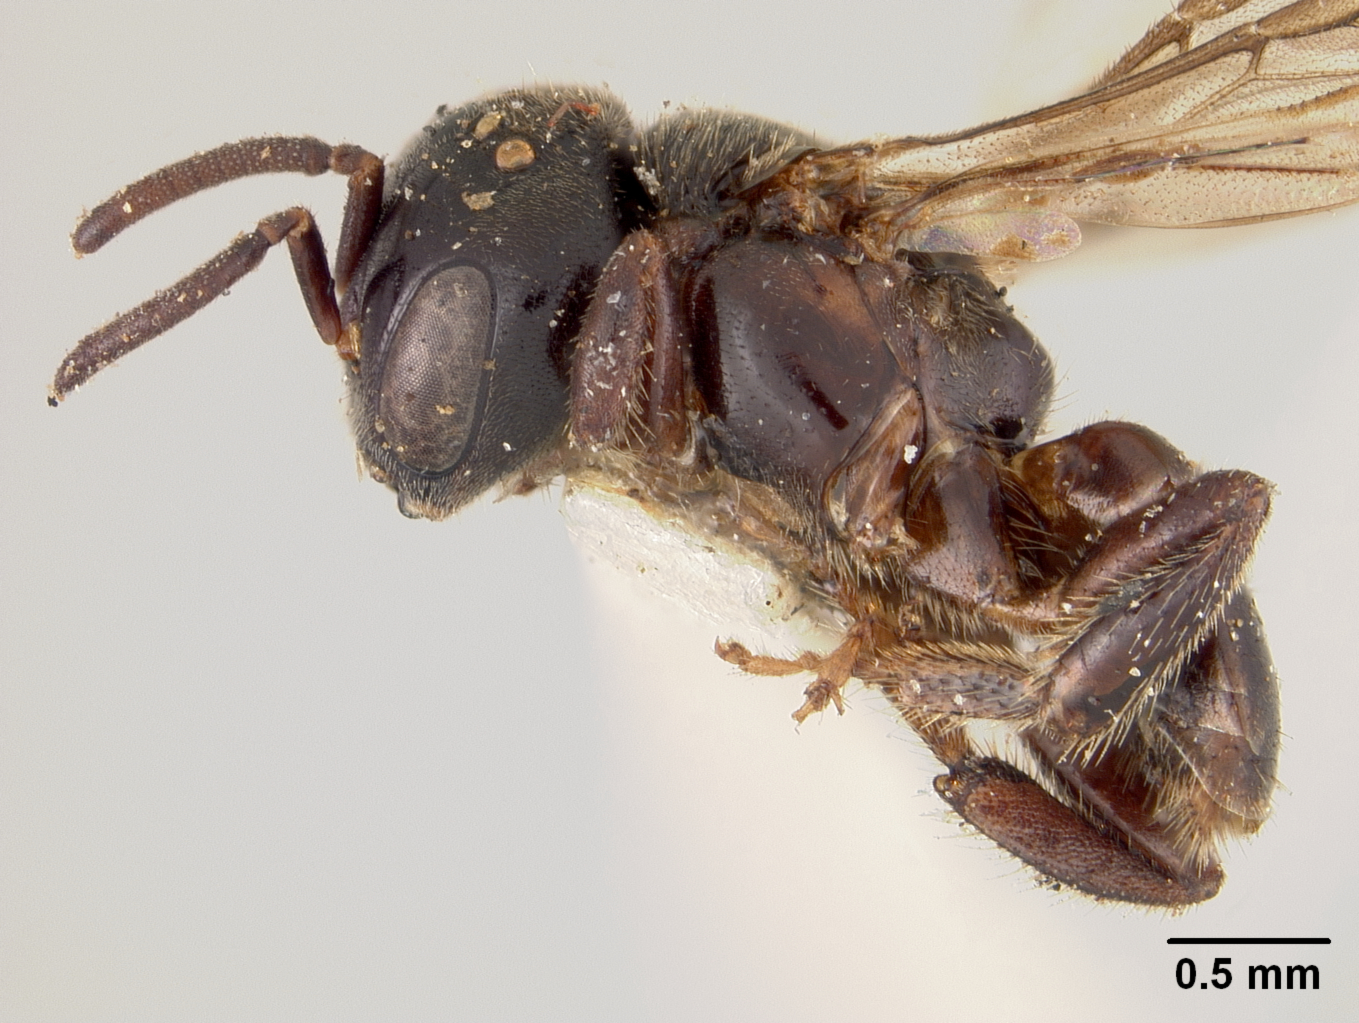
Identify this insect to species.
Trigona curriei
